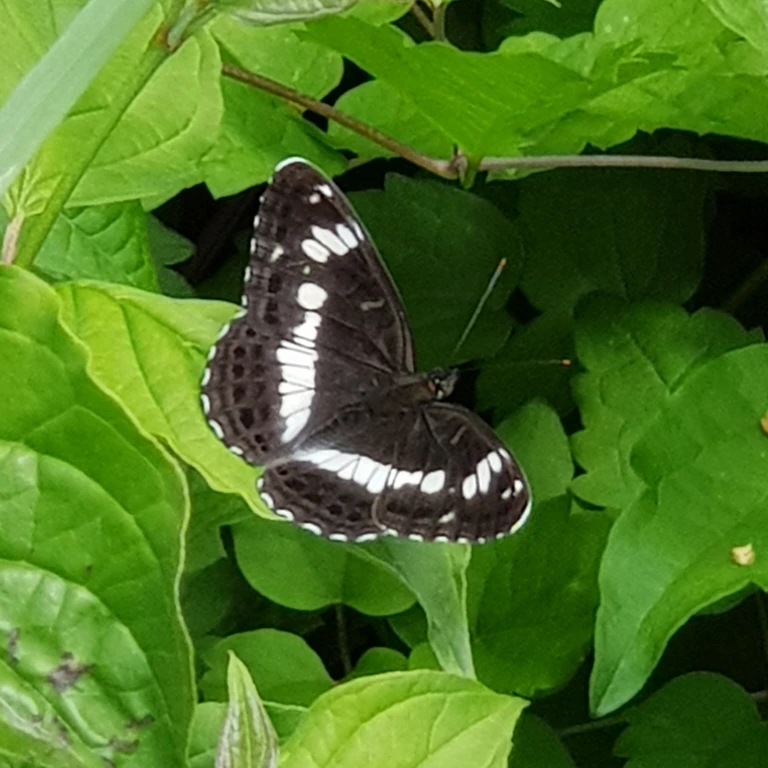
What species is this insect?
Limenitis camilla (also Ladoga camilla)
